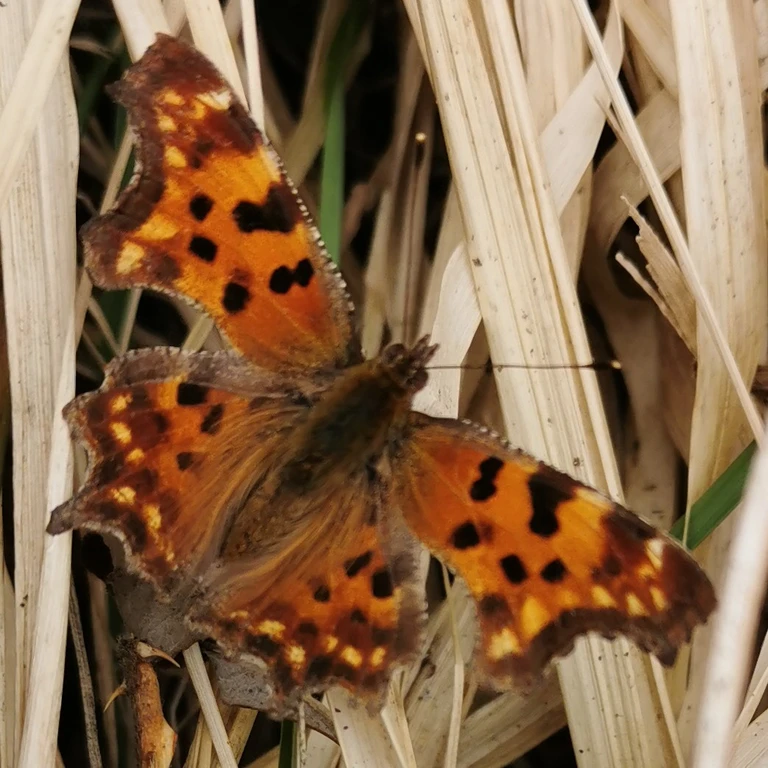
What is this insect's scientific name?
Polygonia c-album
